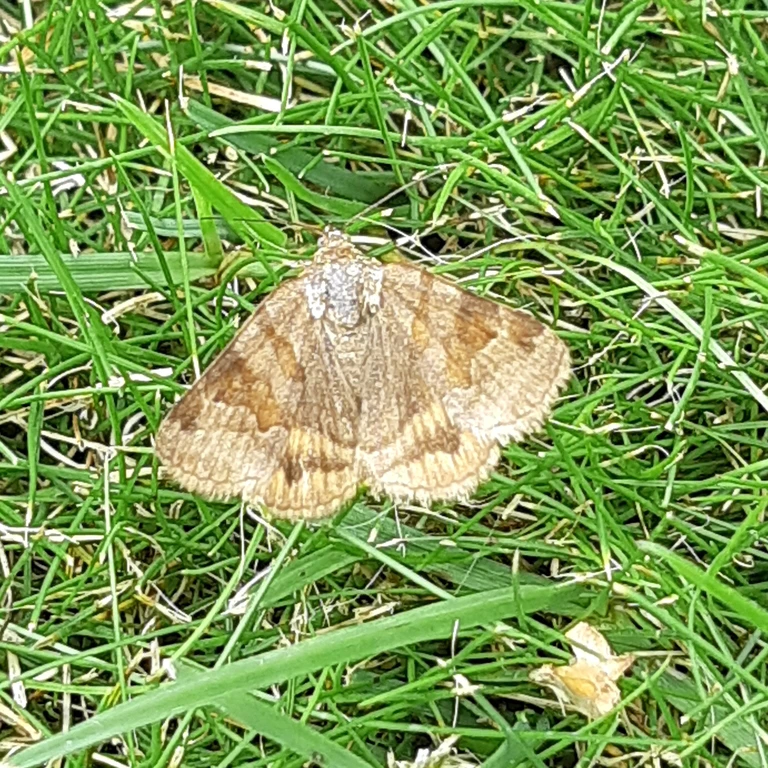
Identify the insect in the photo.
Euclidia glyphica
